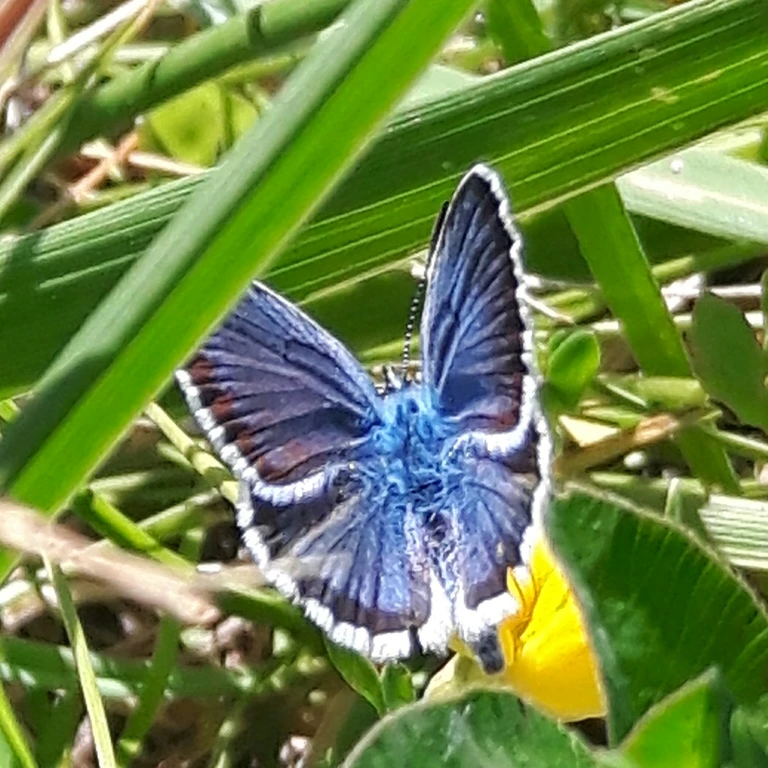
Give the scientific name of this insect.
Plebejus argus
